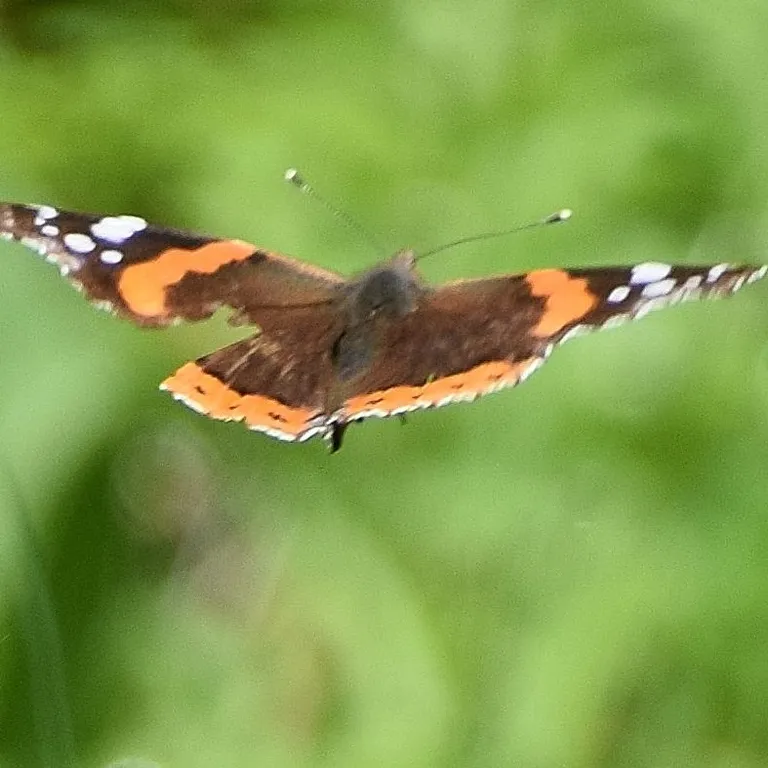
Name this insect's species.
Vanessa atalanta
